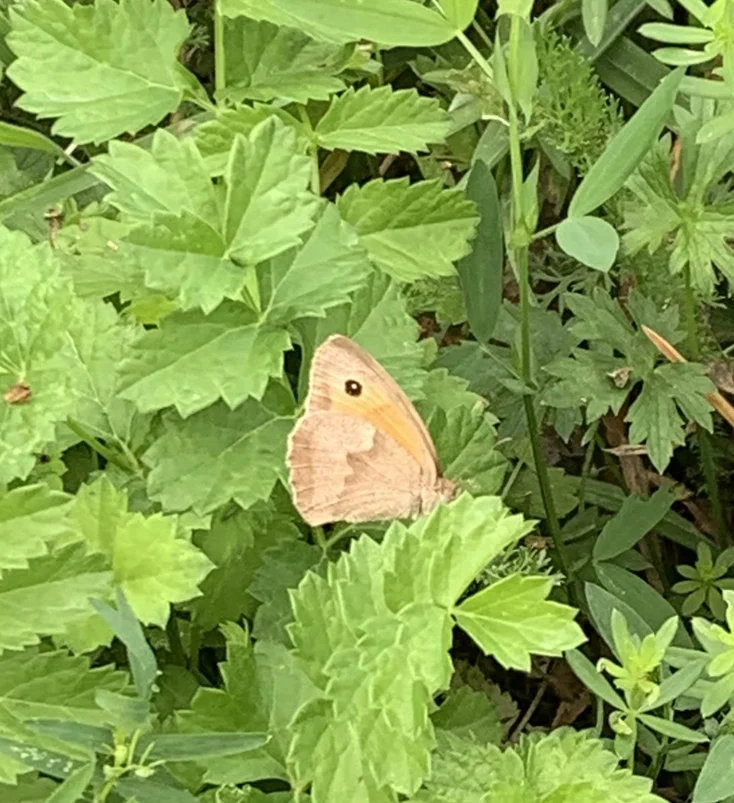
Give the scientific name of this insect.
Maniola jurtina
